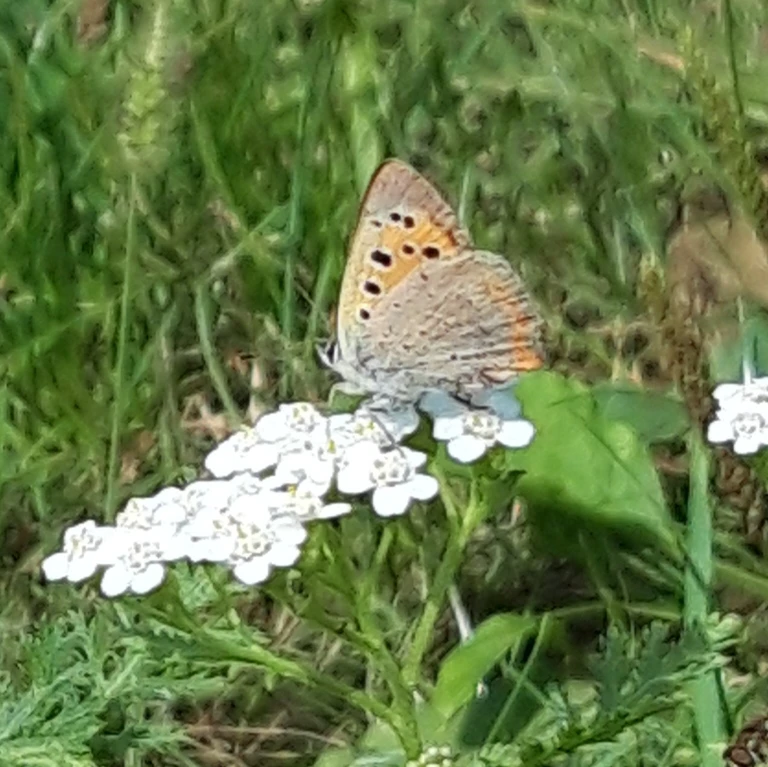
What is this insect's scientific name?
Lycaena phlaeas
